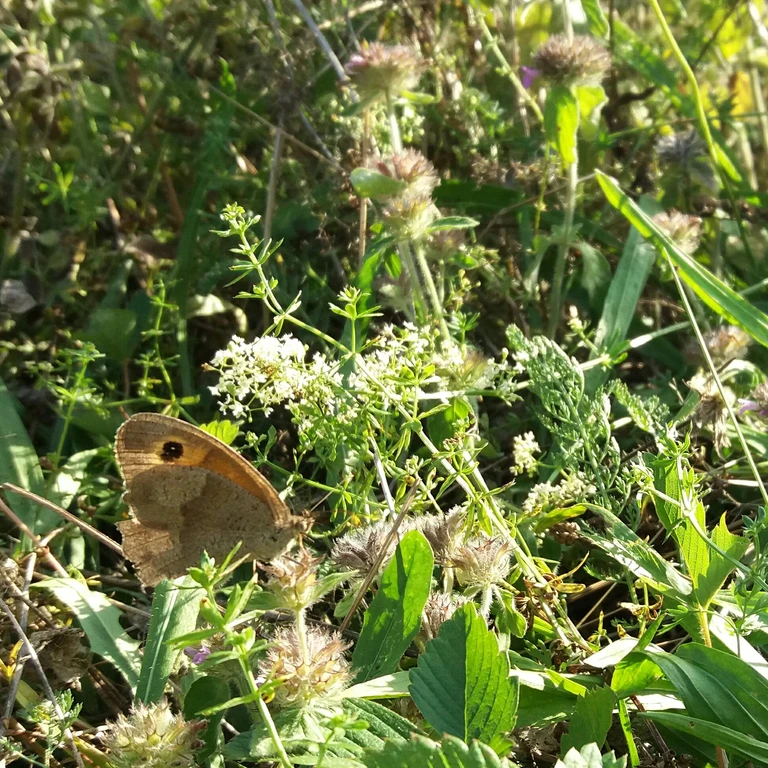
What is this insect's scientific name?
Maniola jurtina
